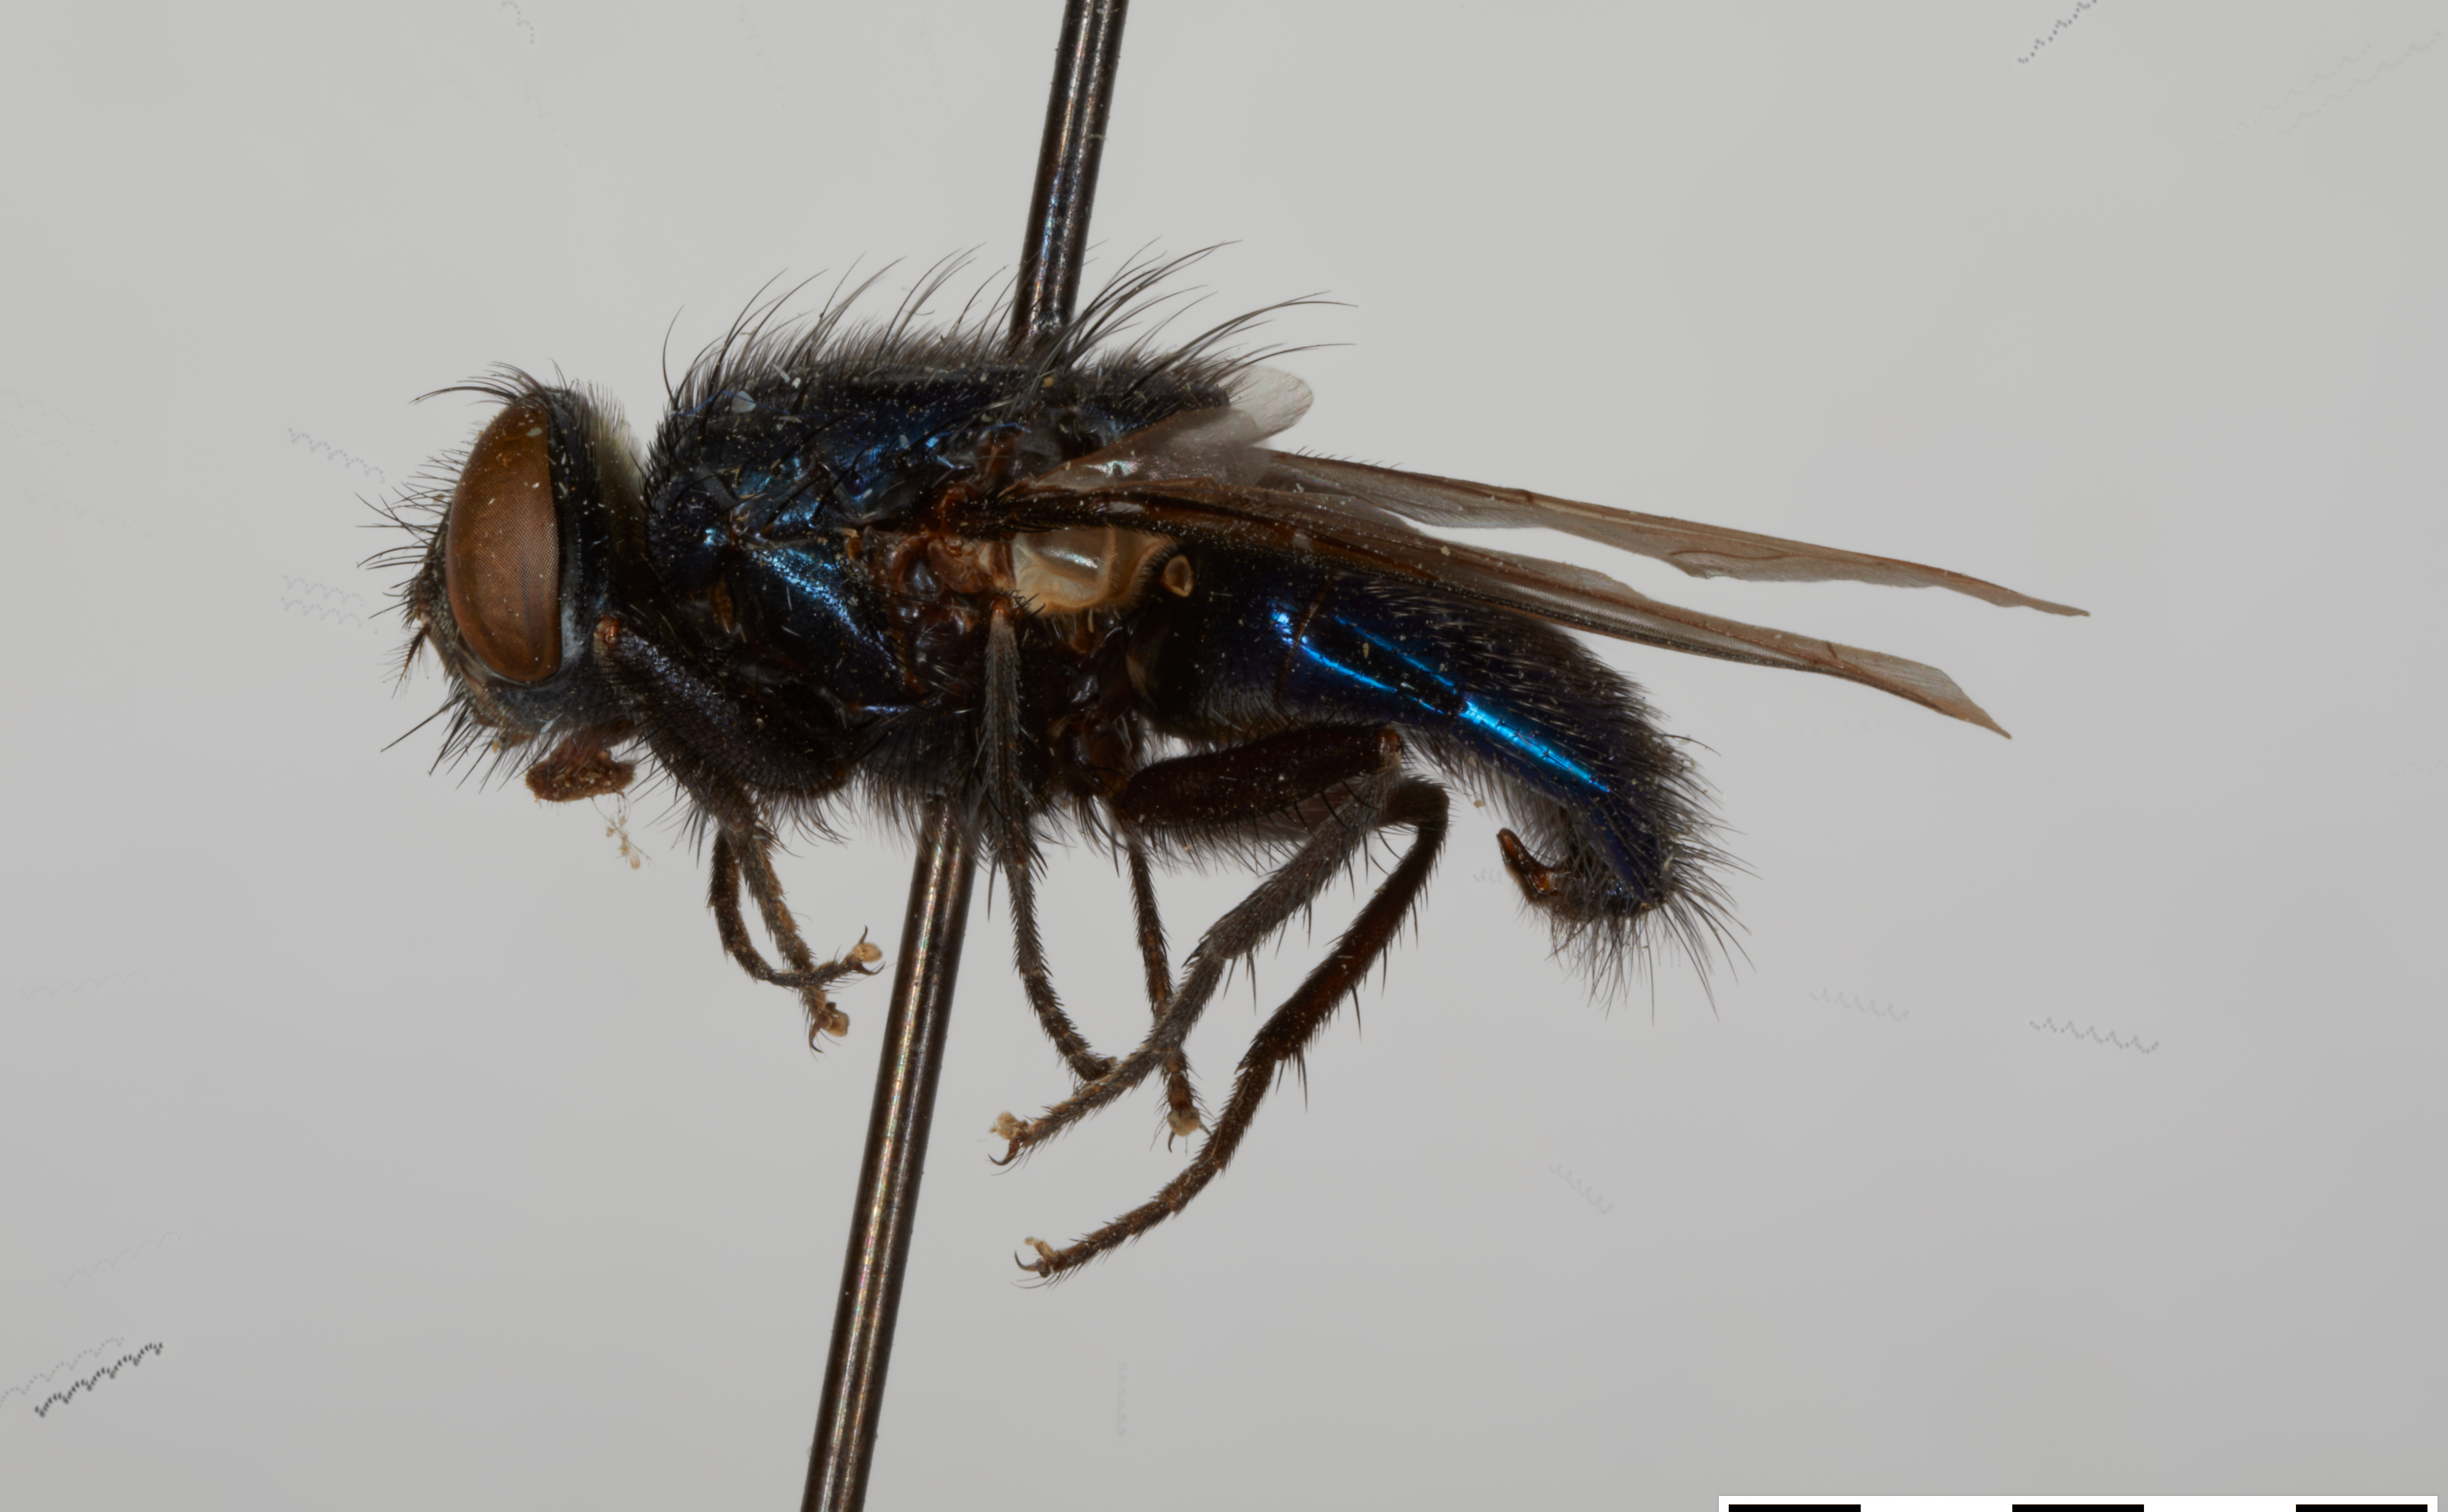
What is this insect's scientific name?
Apaulina cuprina
